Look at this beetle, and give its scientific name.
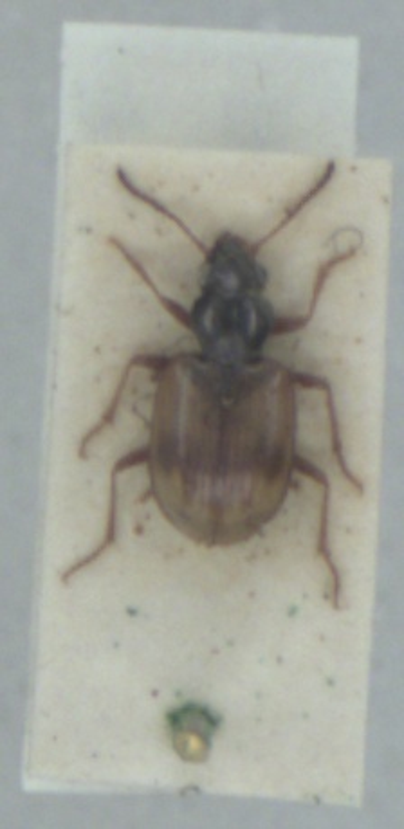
Bembidion pallidipenne
